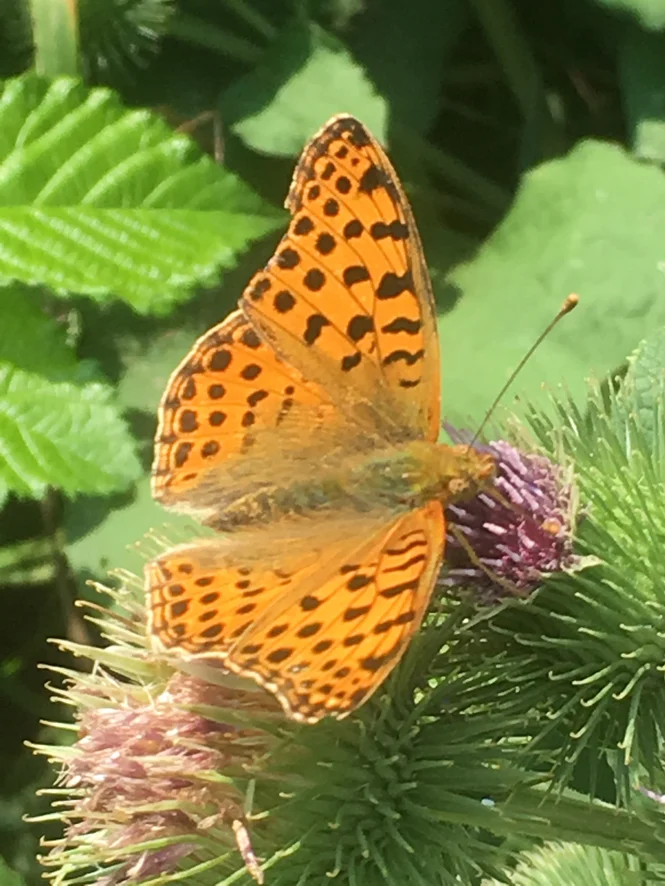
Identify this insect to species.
Issoria lathonia
